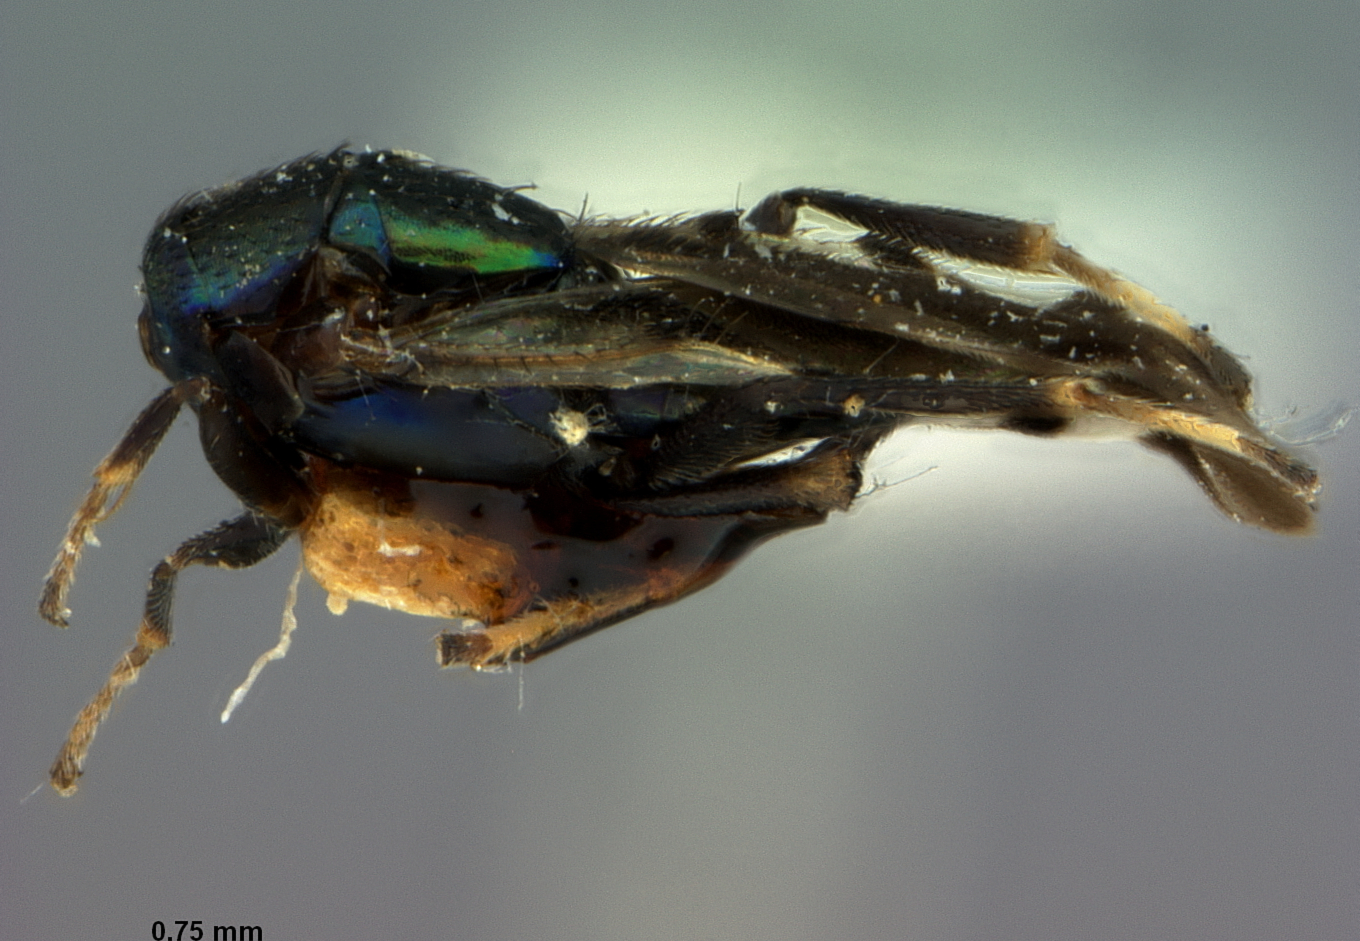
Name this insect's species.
Cerapteroceriodes japonicus
